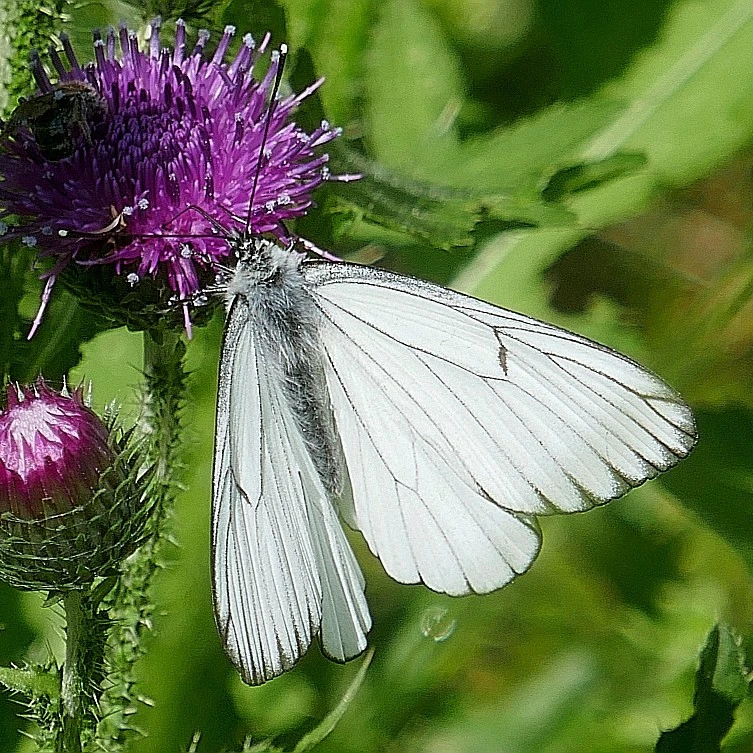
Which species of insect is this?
Aporia crataegi
